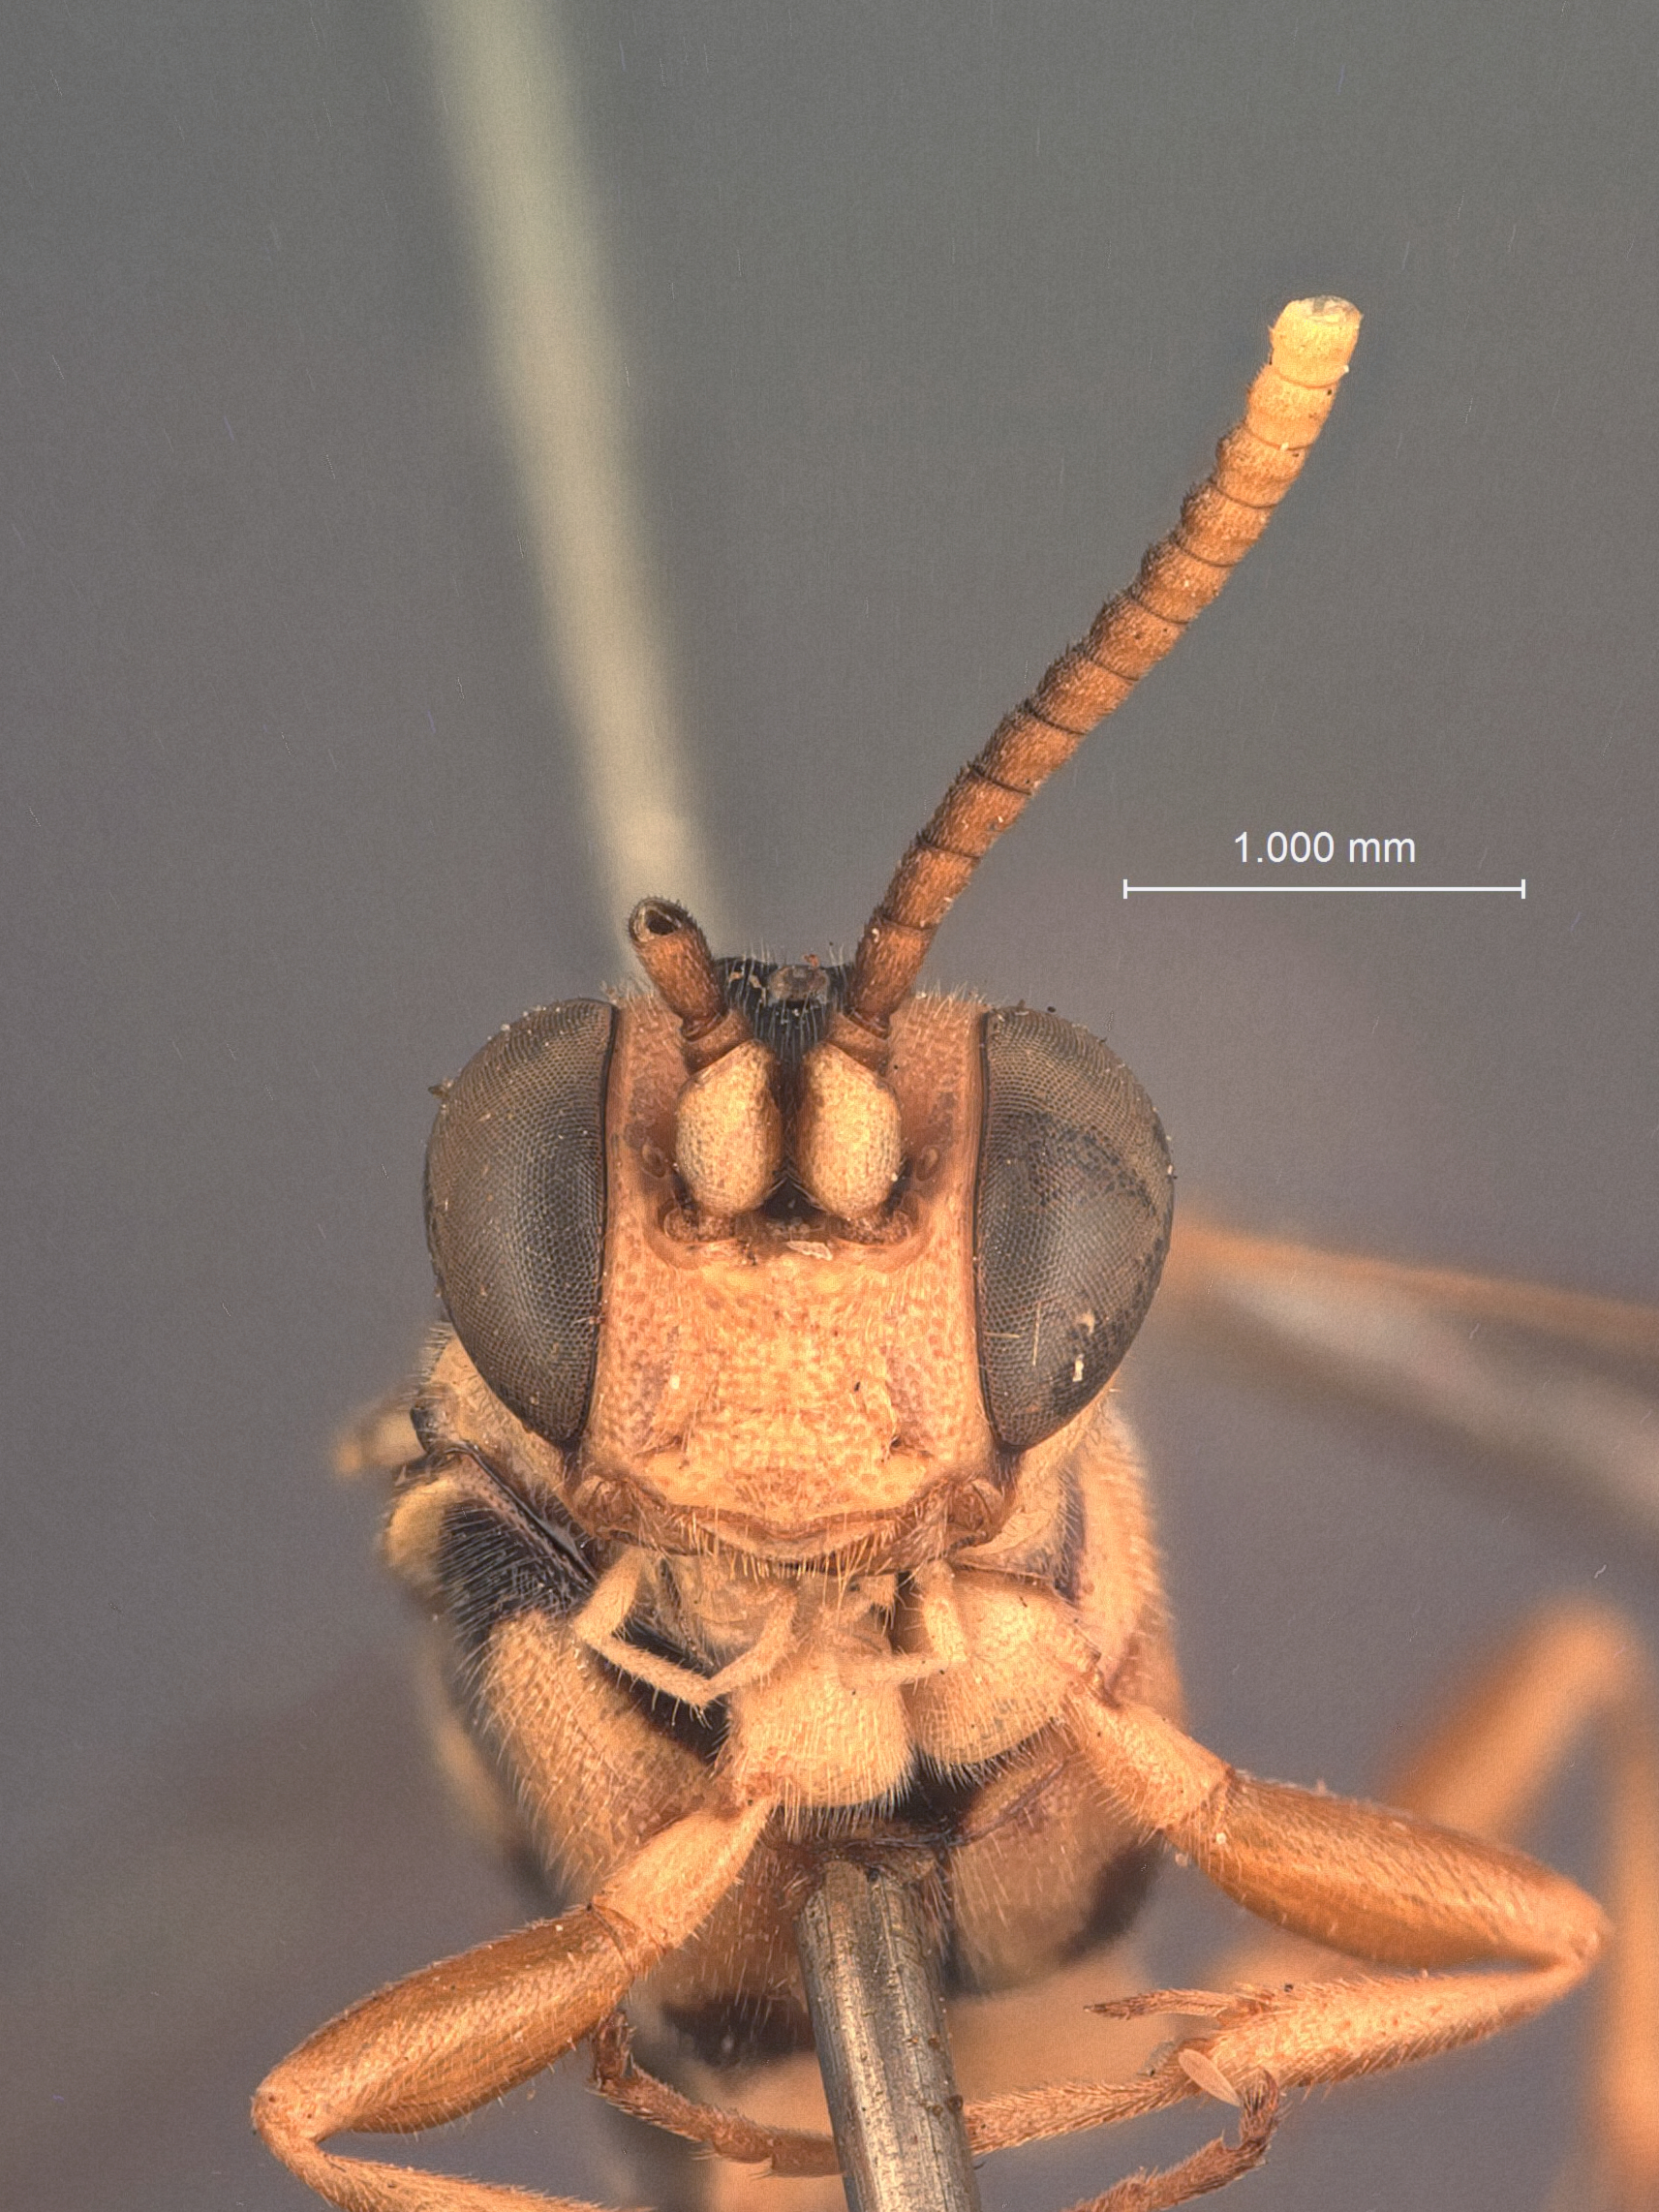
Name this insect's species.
Ichneumon xanthogrammus
